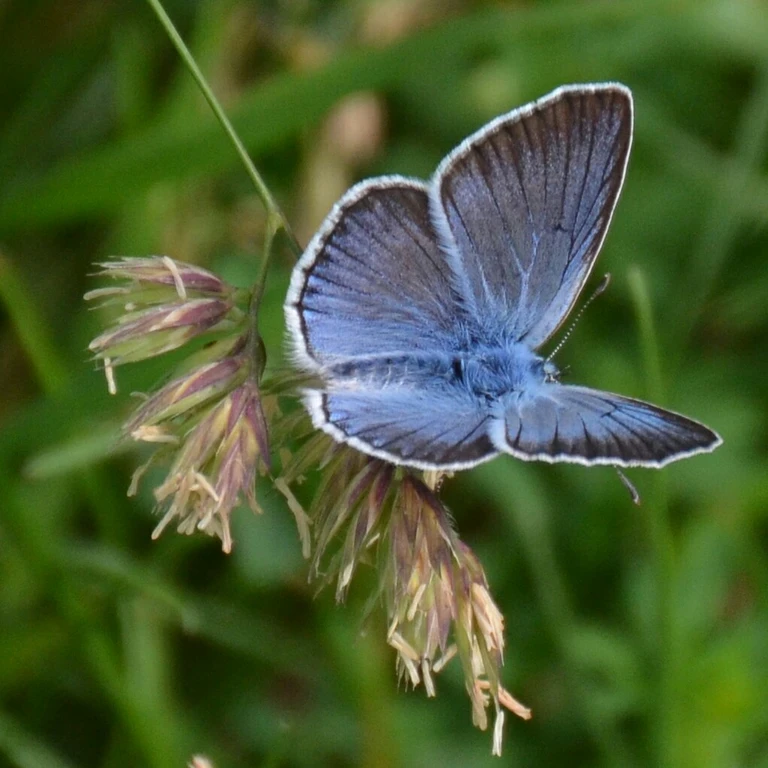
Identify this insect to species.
Polyommatus amandus (also Plebejus amanda)
